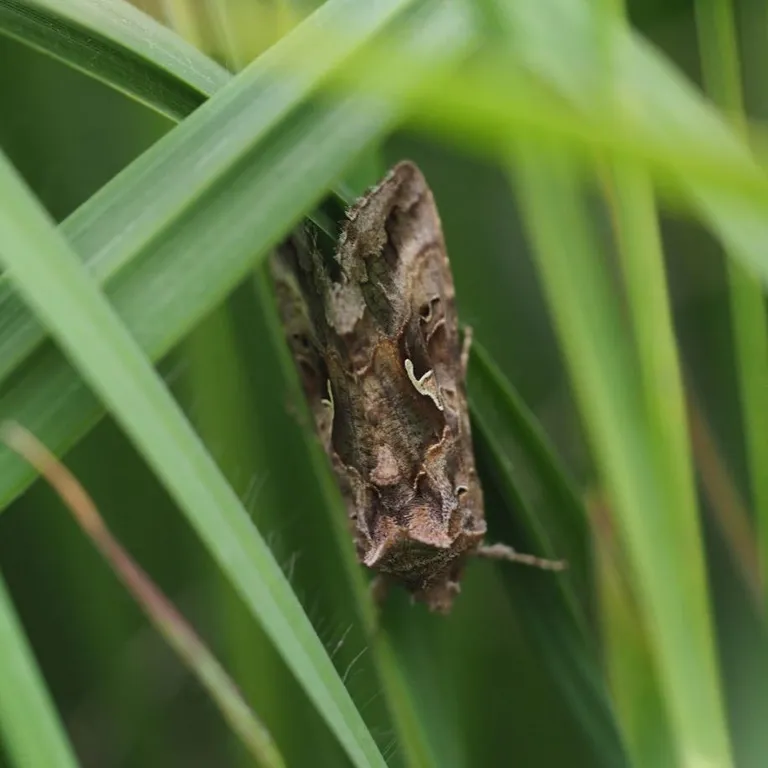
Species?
Autographa gamma
